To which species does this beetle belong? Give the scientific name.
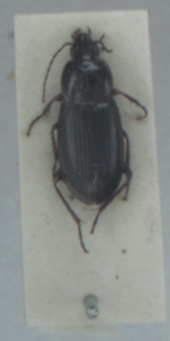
Calathus melanocephalus
